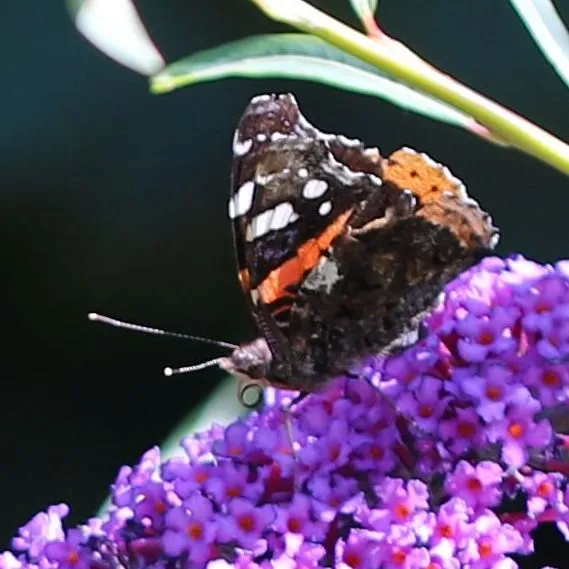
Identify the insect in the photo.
Vanessa atalanta
